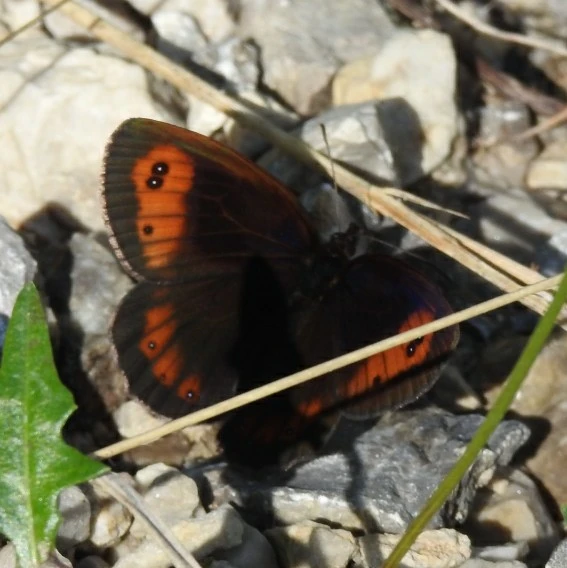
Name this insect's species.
Erebia aethiops
